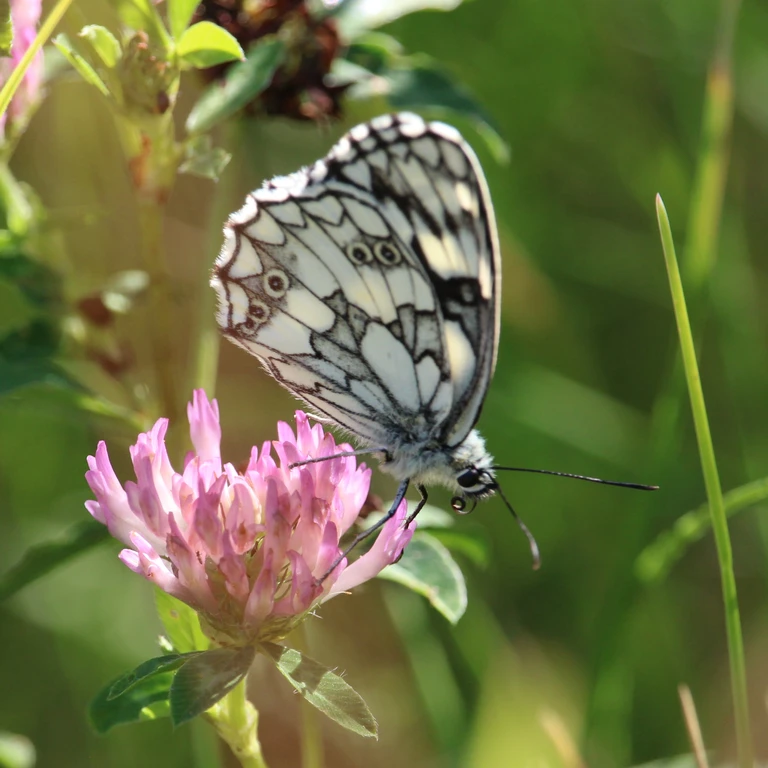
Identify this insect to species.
Melanargia galathea
